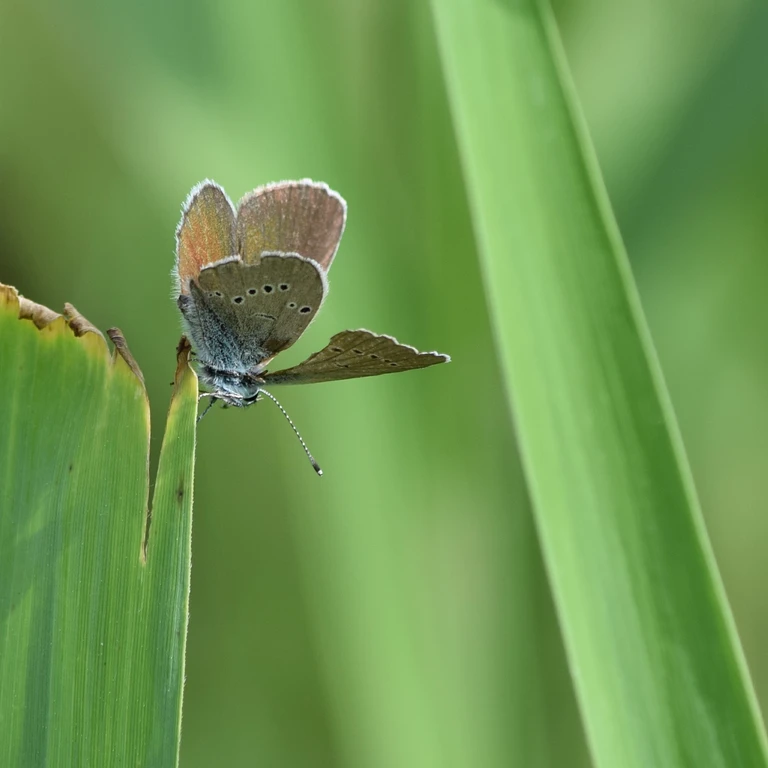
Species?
Cyaniris semiargus
